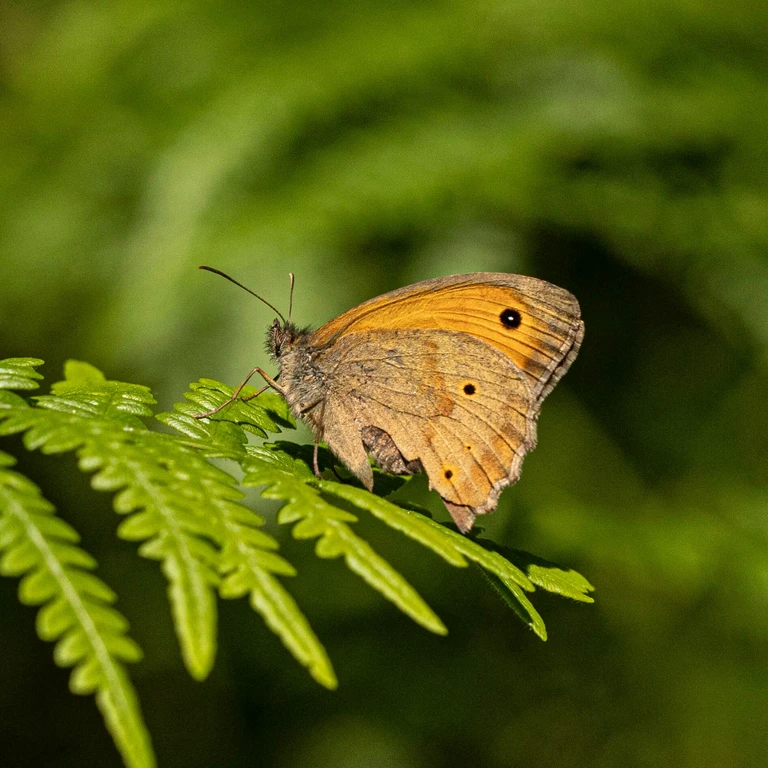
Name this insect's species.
Maniola jurtina
